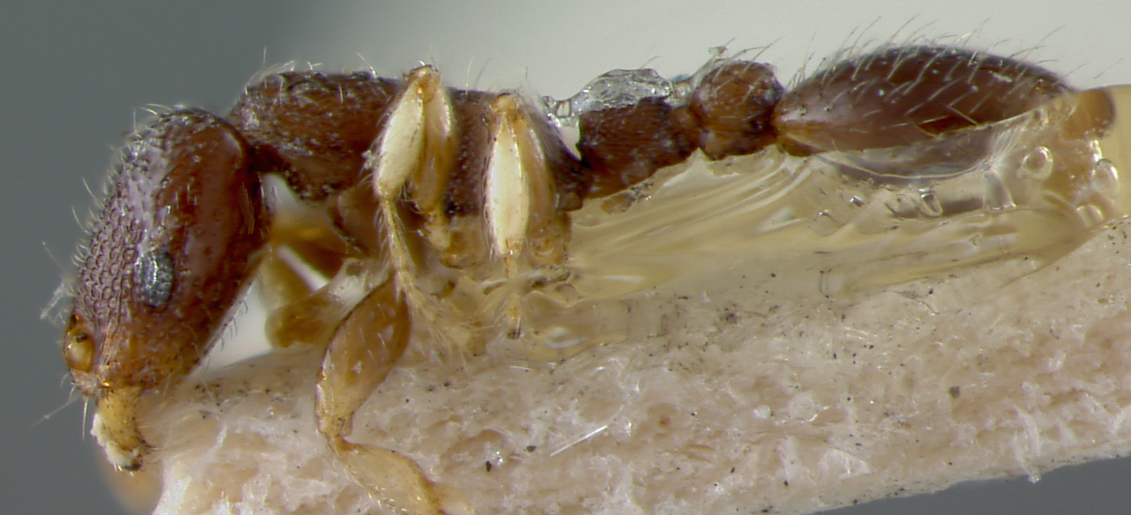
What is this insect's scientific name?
Vollenhovia loboii
